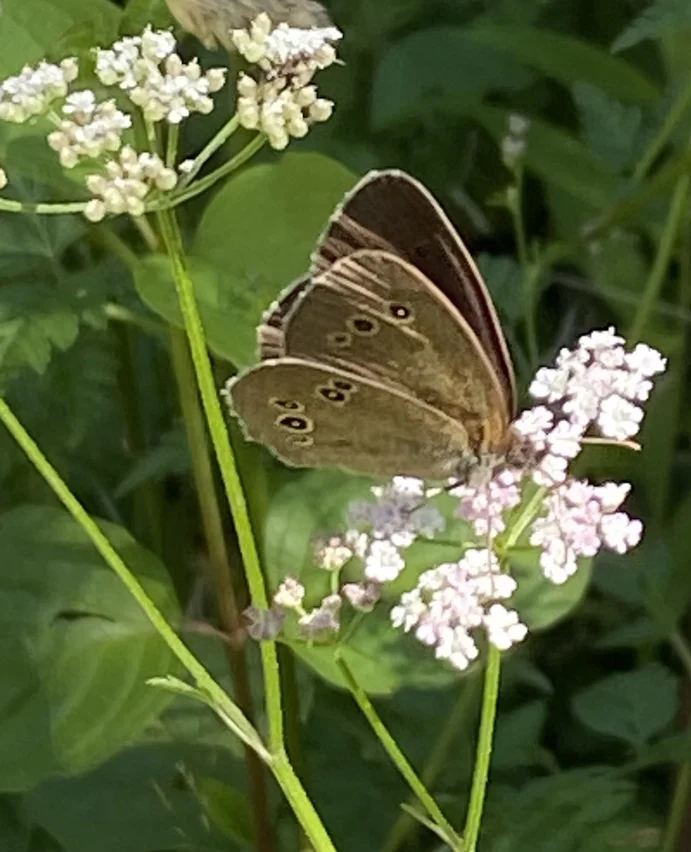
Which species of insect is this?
Aphantopus hyperantus
